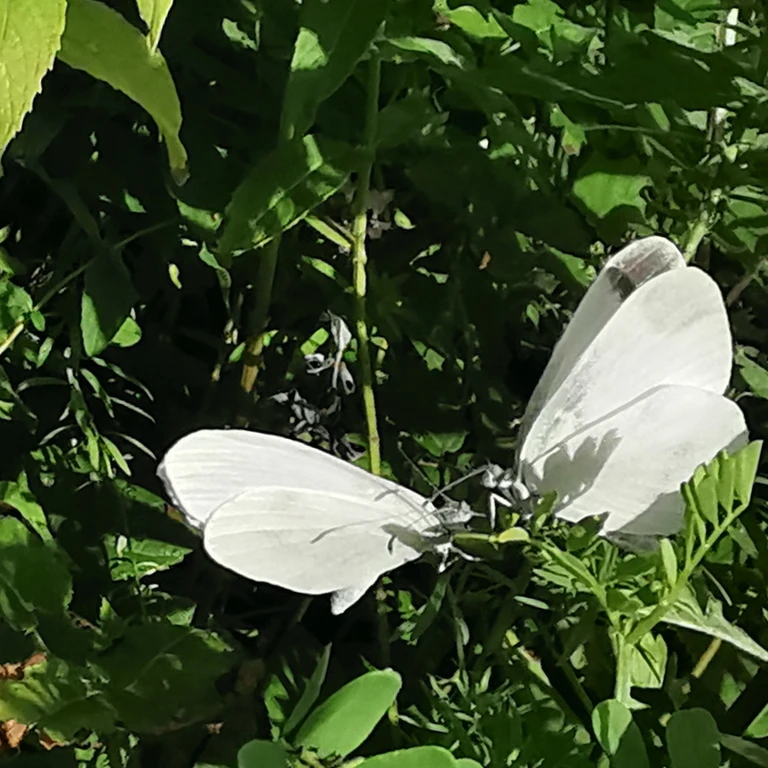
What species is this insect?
Leptidea sinapis/juvernica
